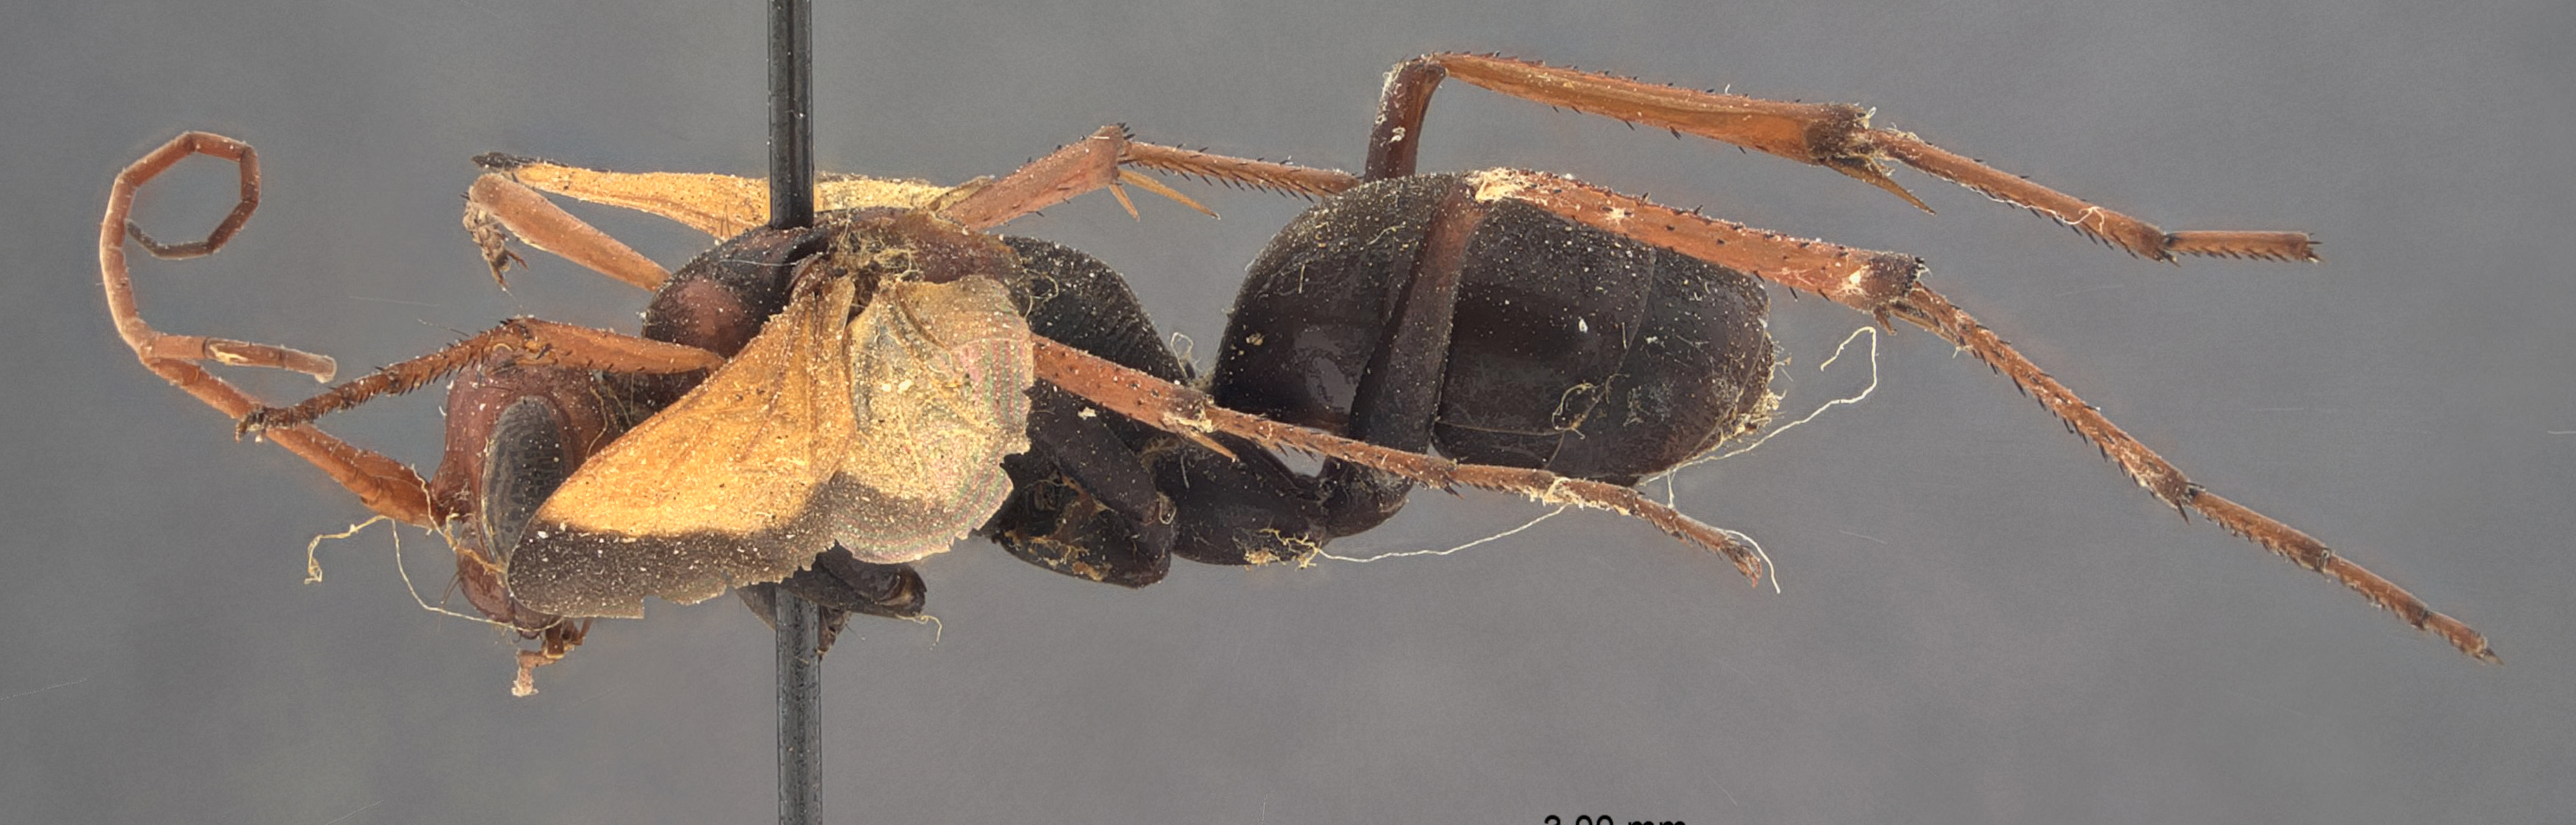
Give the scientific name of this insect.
Cryptochilus minor
